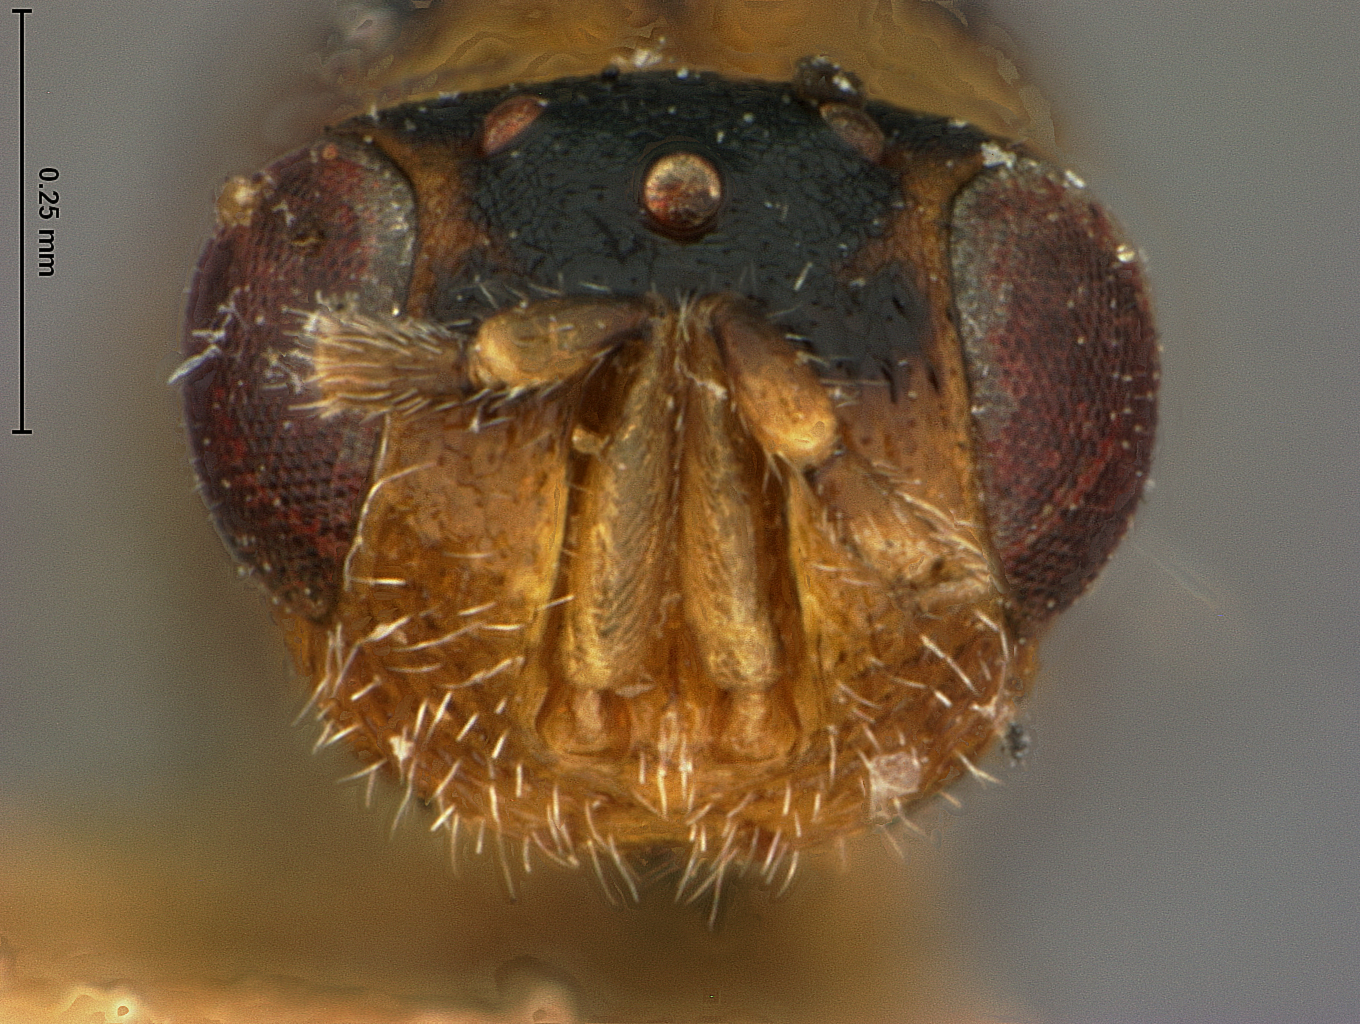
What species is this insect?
Decatoma phellos
